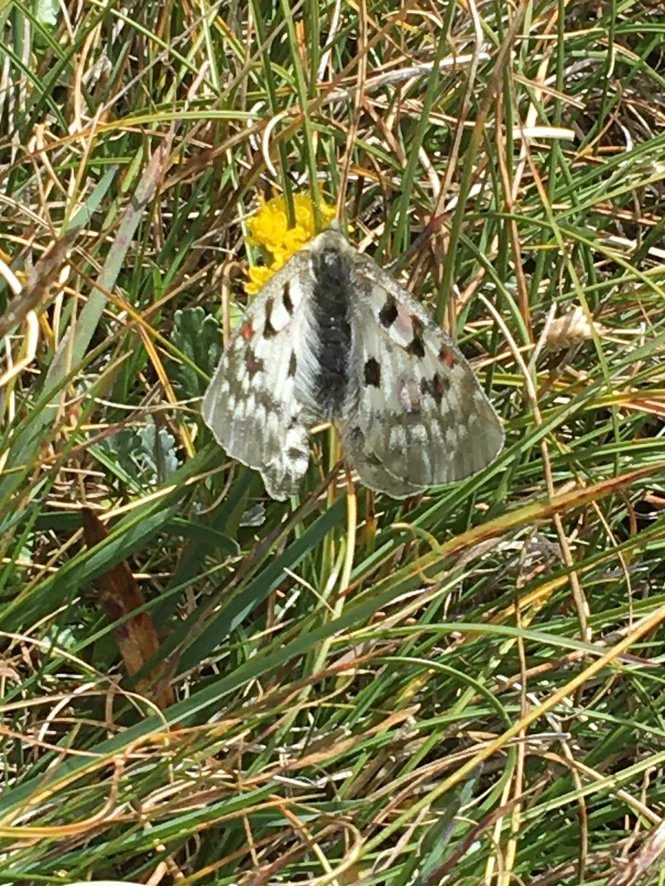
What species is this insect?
Parnassius phoebus
